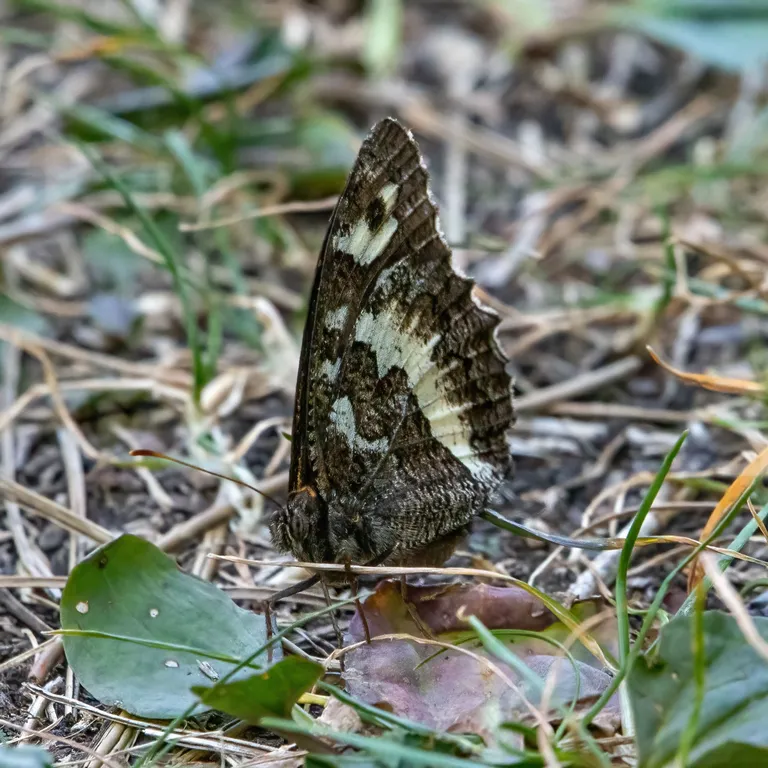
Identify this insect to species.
Brintesia circe
